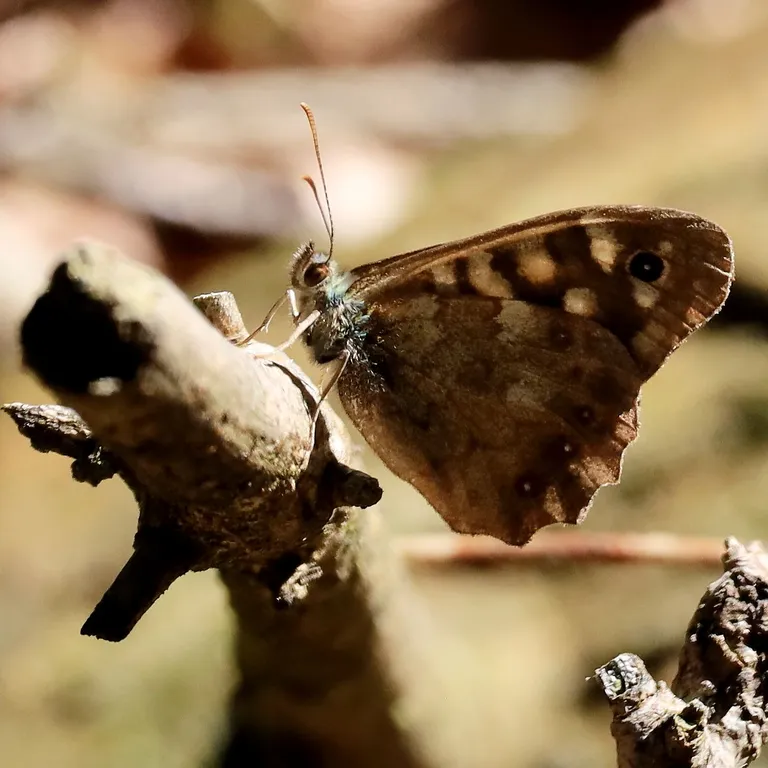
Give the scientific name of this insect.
Pararge aegeria
